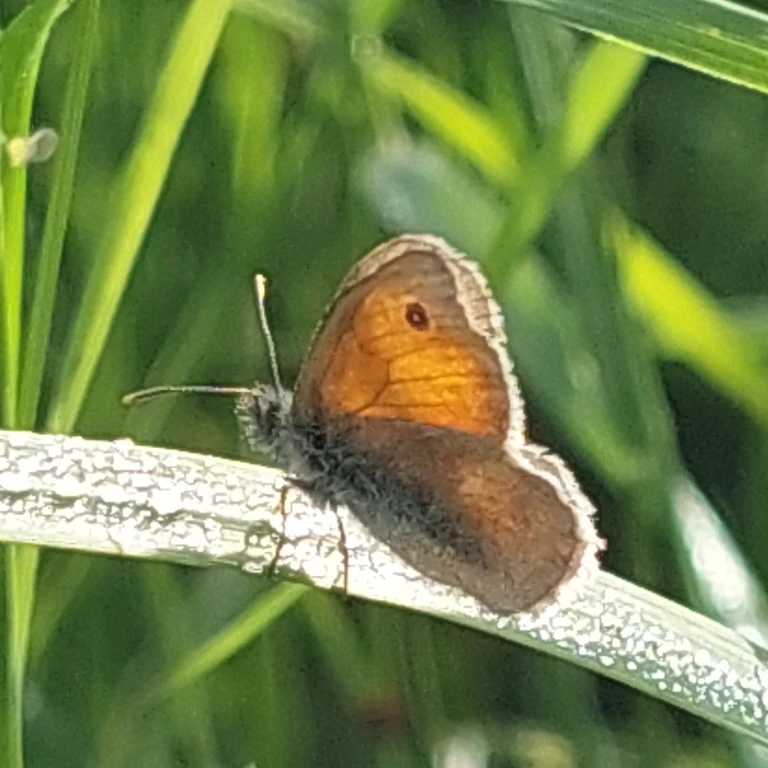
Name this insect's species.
Coenonympha pamphilus
